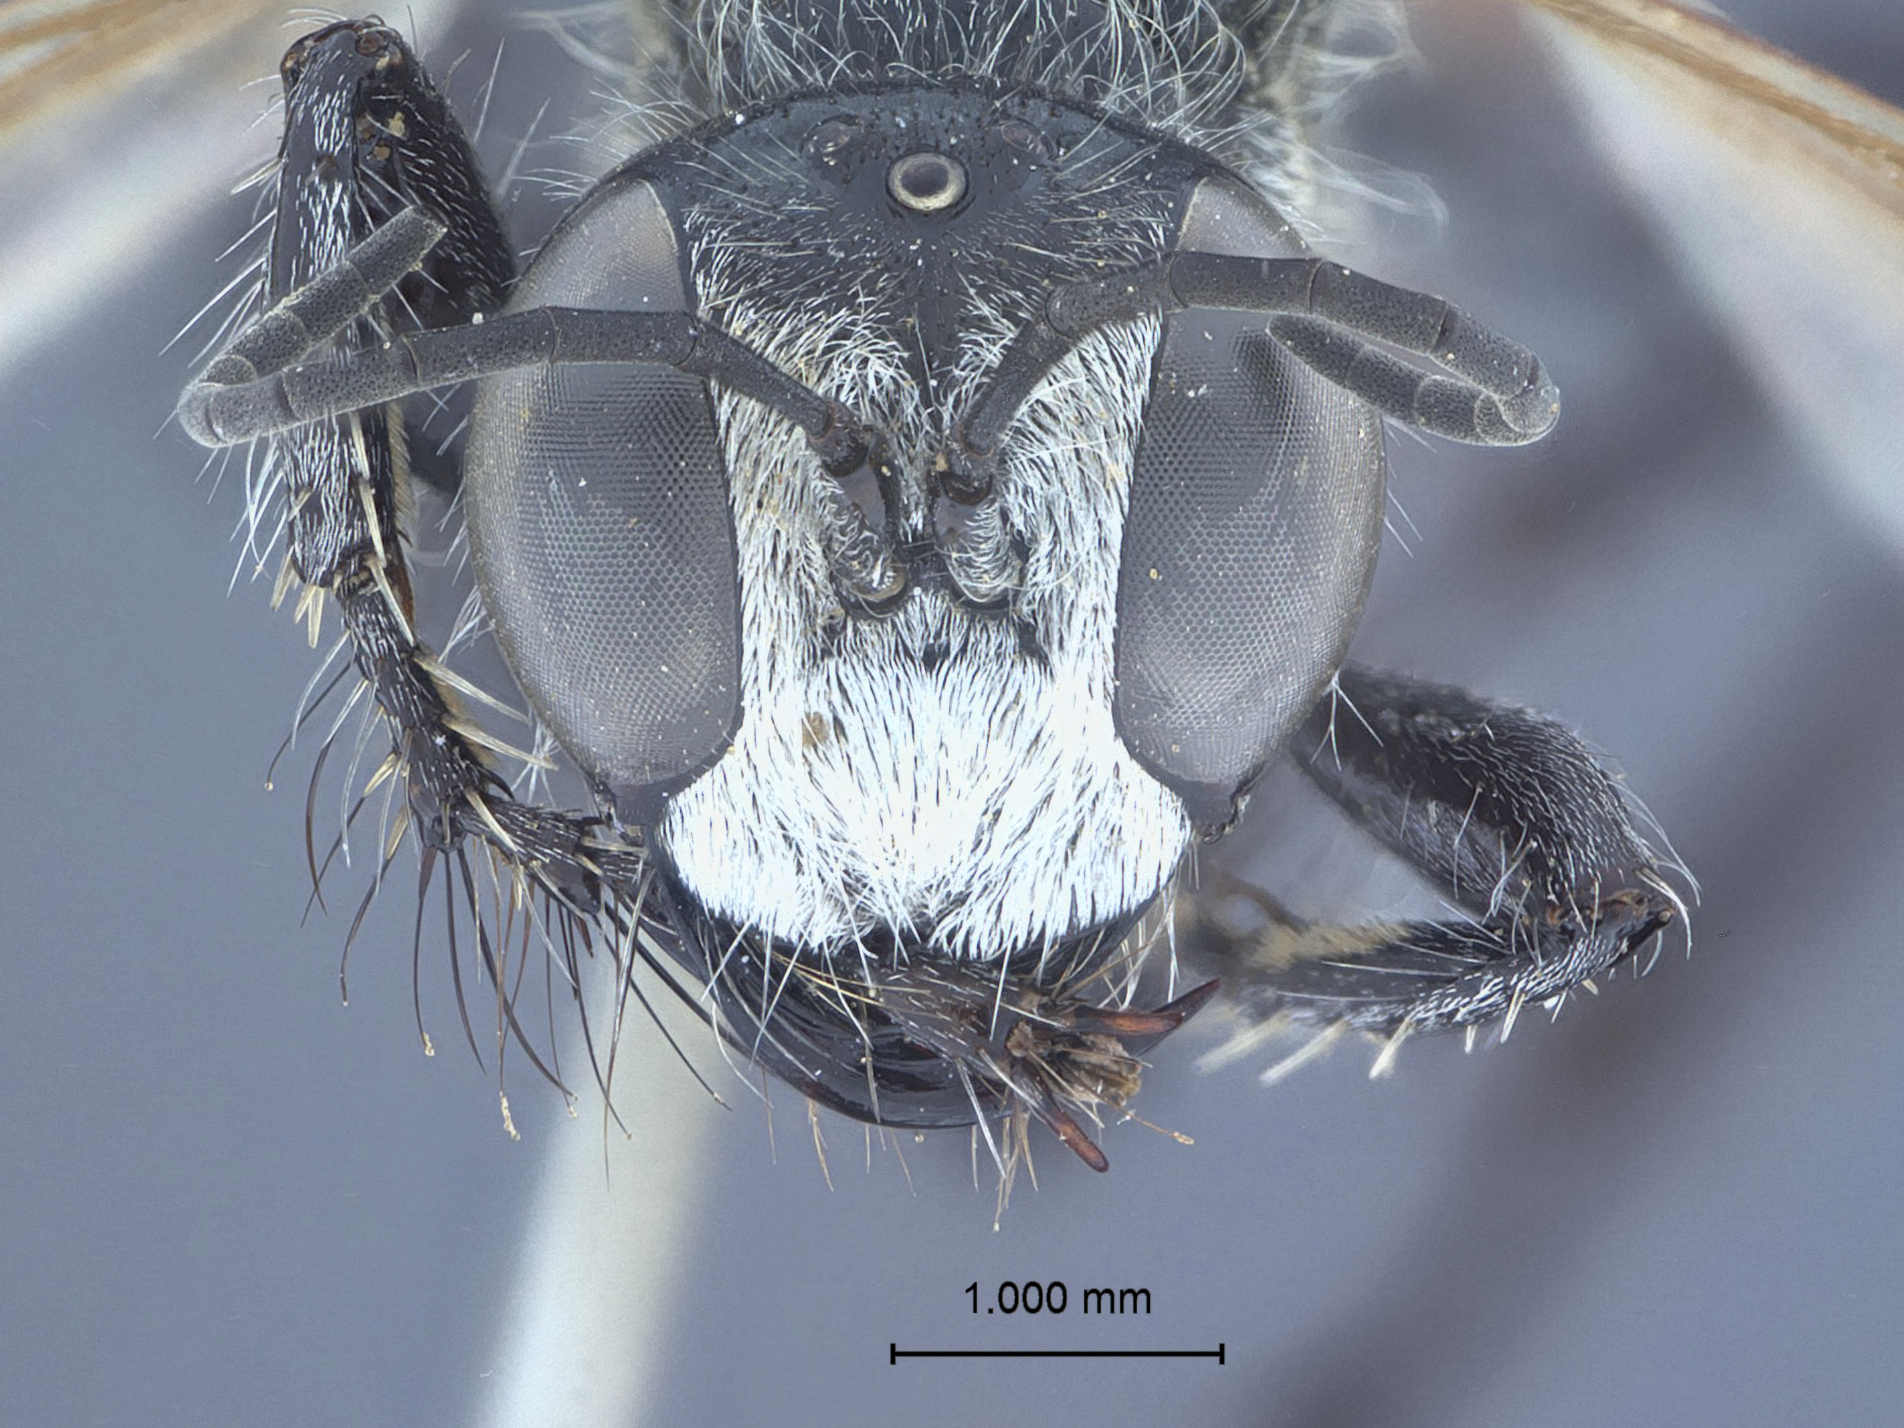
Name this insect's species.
Sphex lividocinctus
